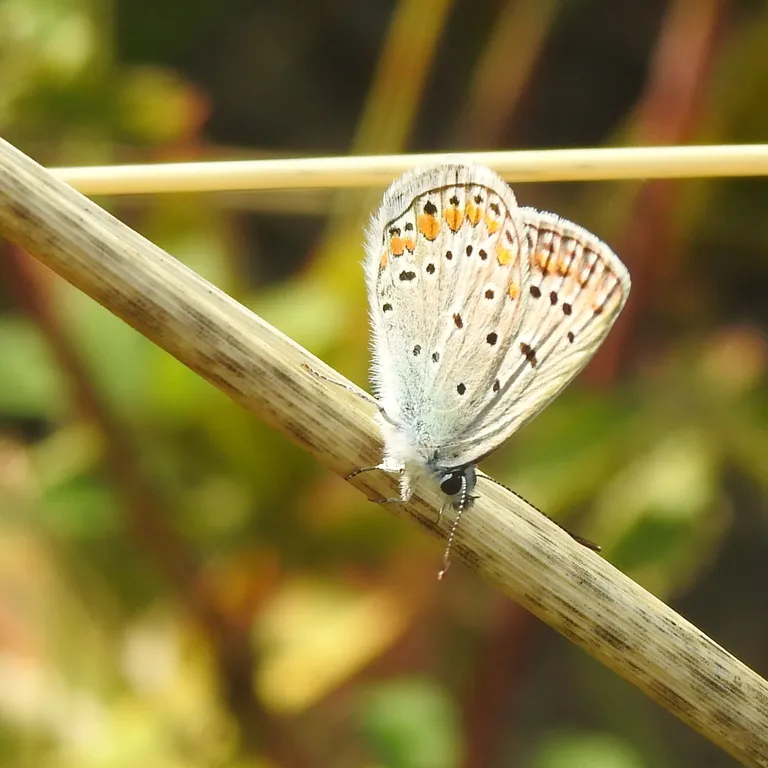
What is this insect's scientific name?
Polyommatus icarus
